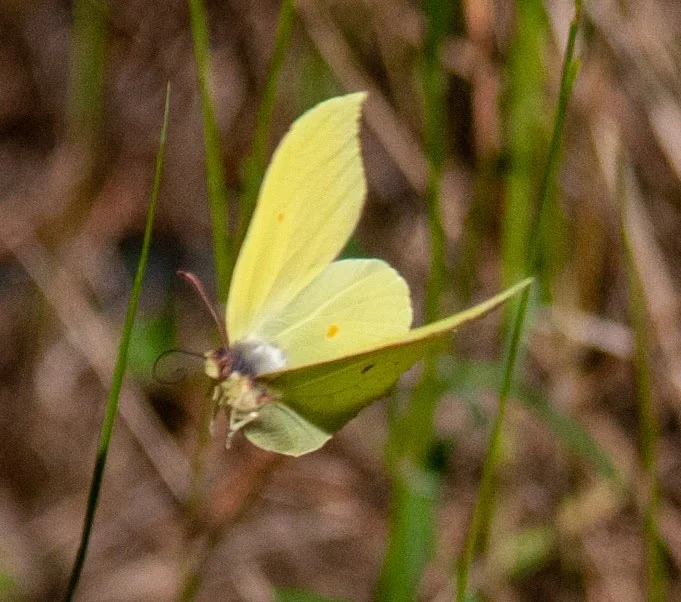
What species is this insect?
Gonepteryx rhamni
